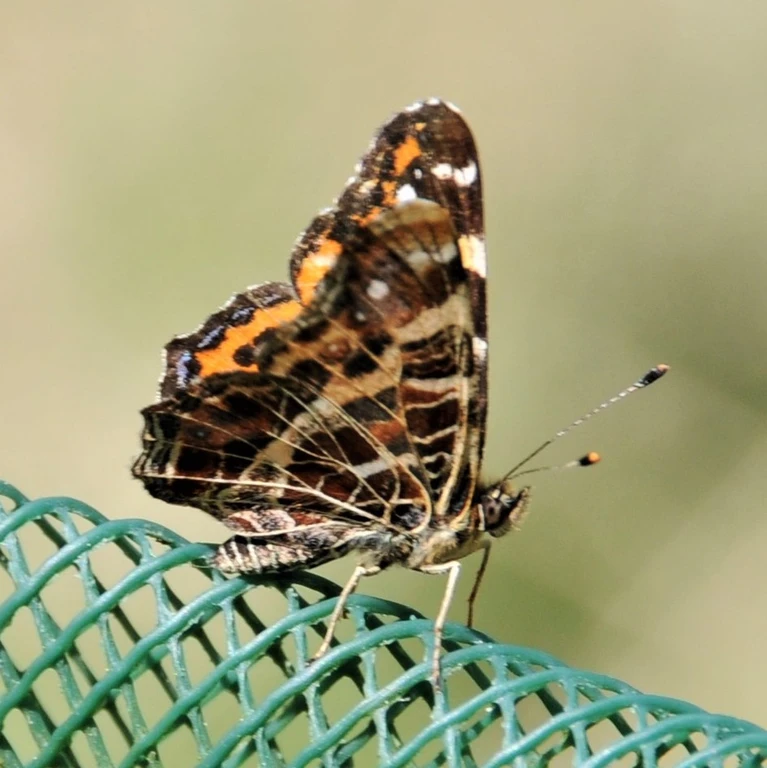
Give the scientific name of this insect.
Araschnia levana
